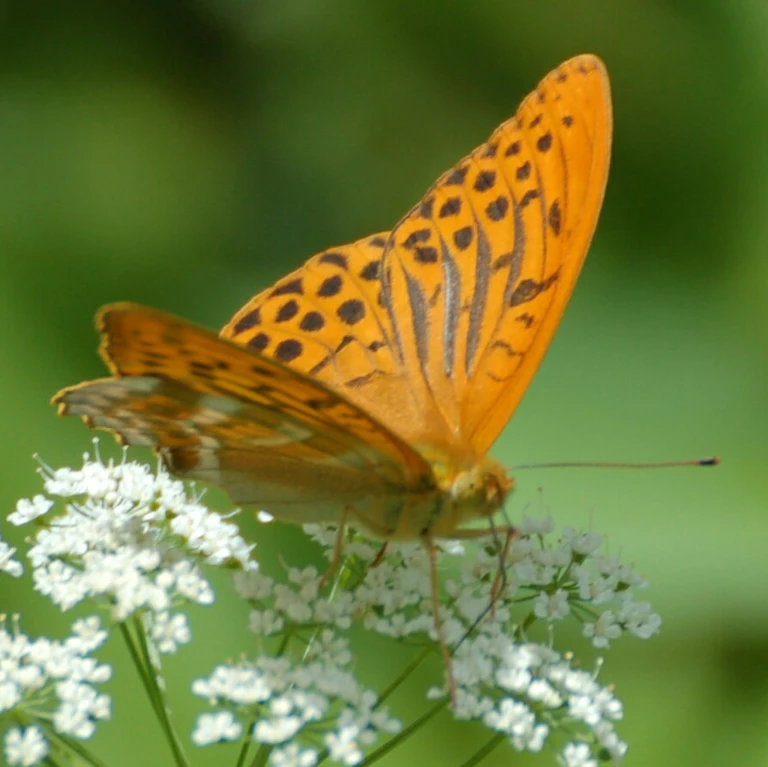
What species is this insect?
Argynnis paphia
